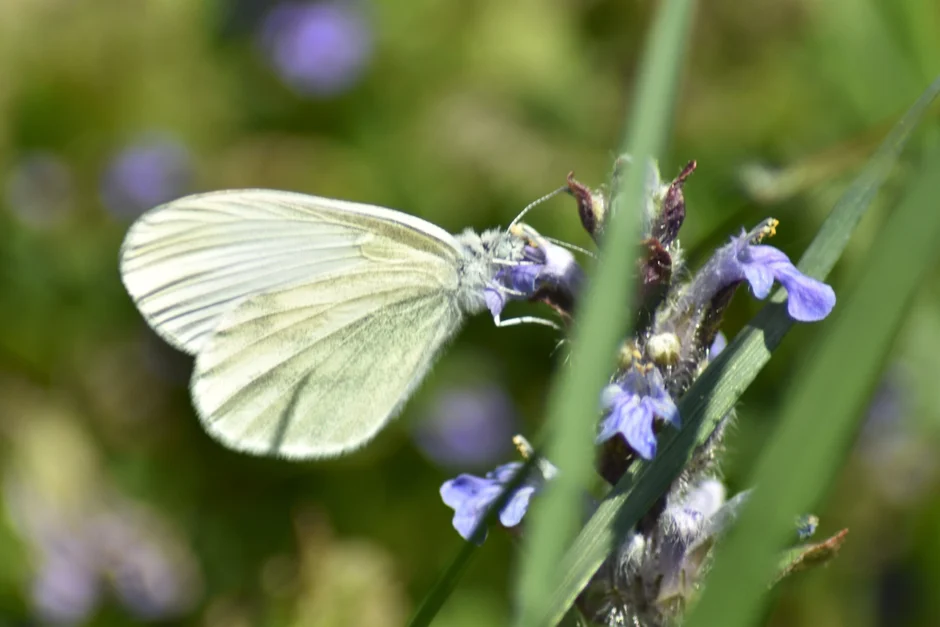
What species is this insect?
Leptidea sinapis/juvernica
